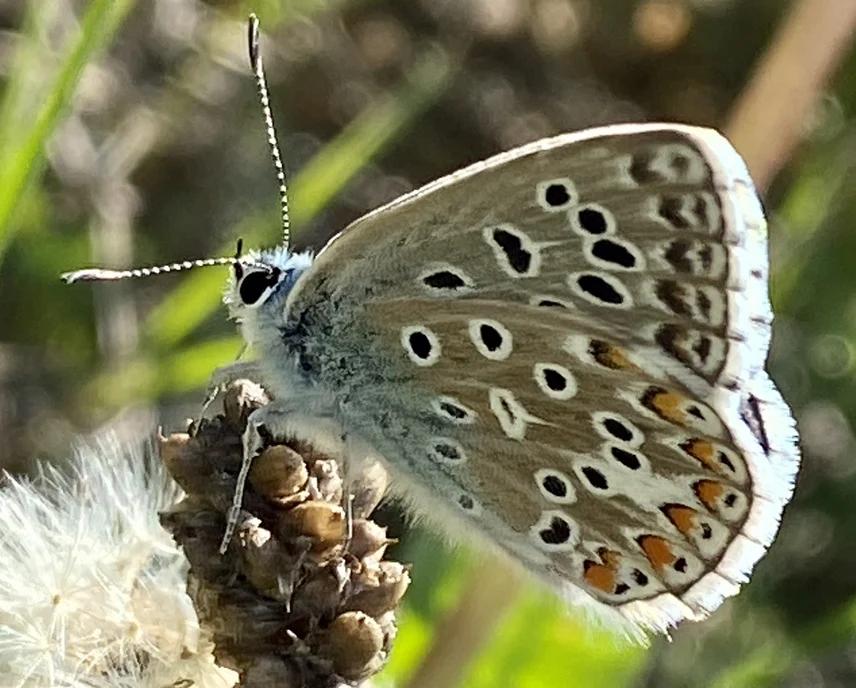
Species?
Lysandra bellargus
